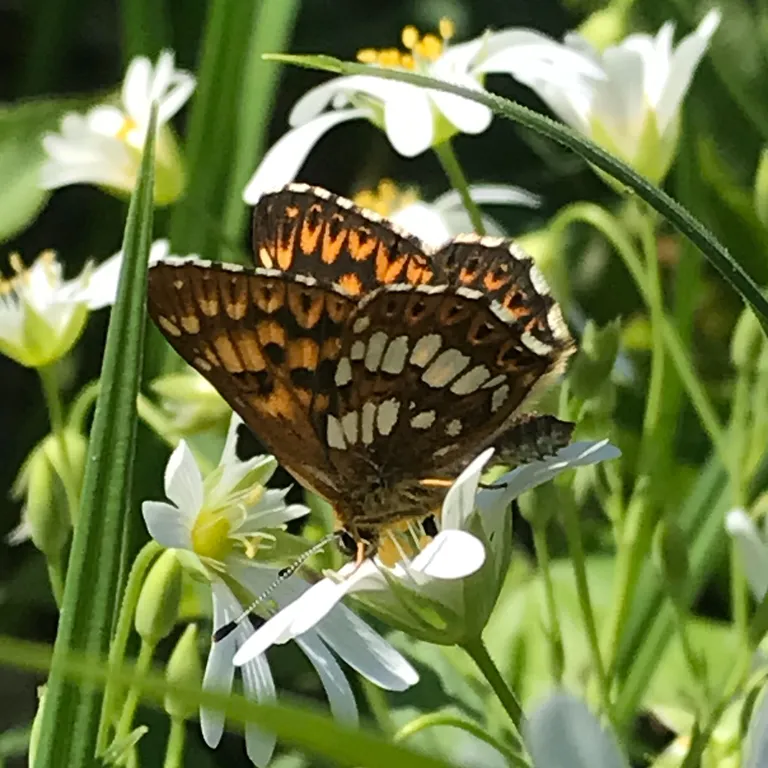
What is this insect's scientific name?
Hamearis lucina
